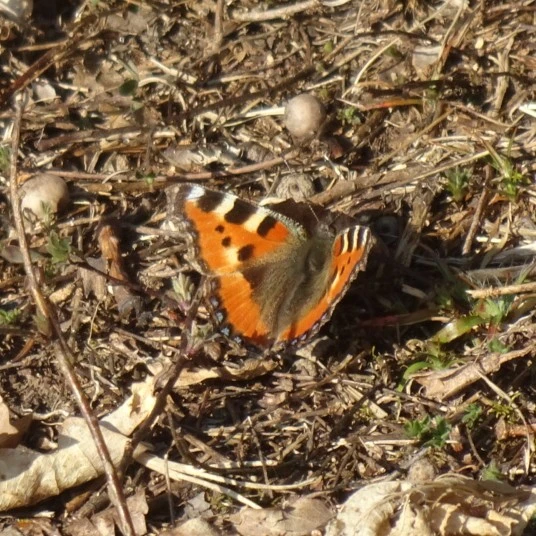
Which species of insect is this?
Aglais urticae
